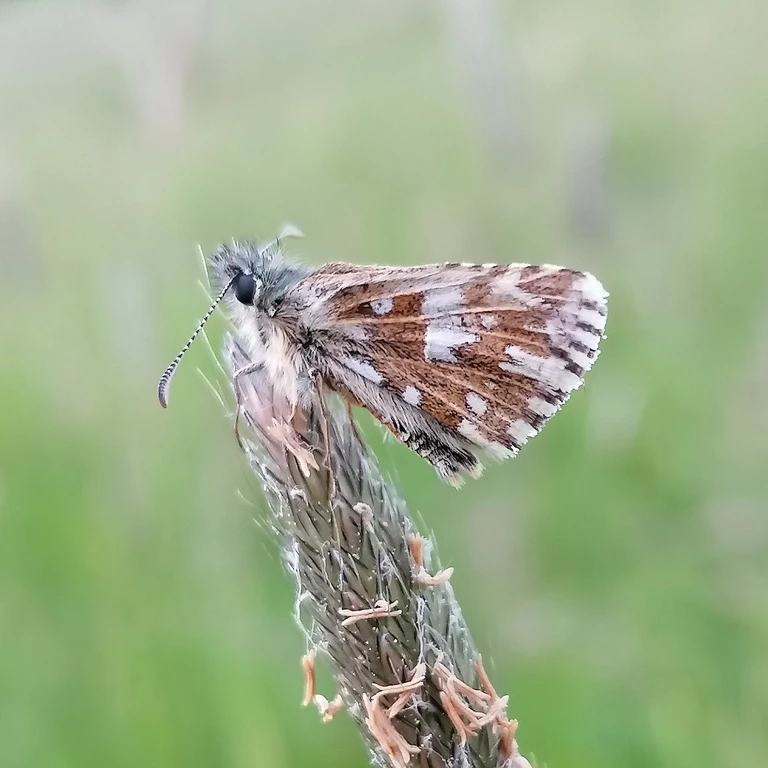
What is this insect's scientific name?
Pyrgus malvae
